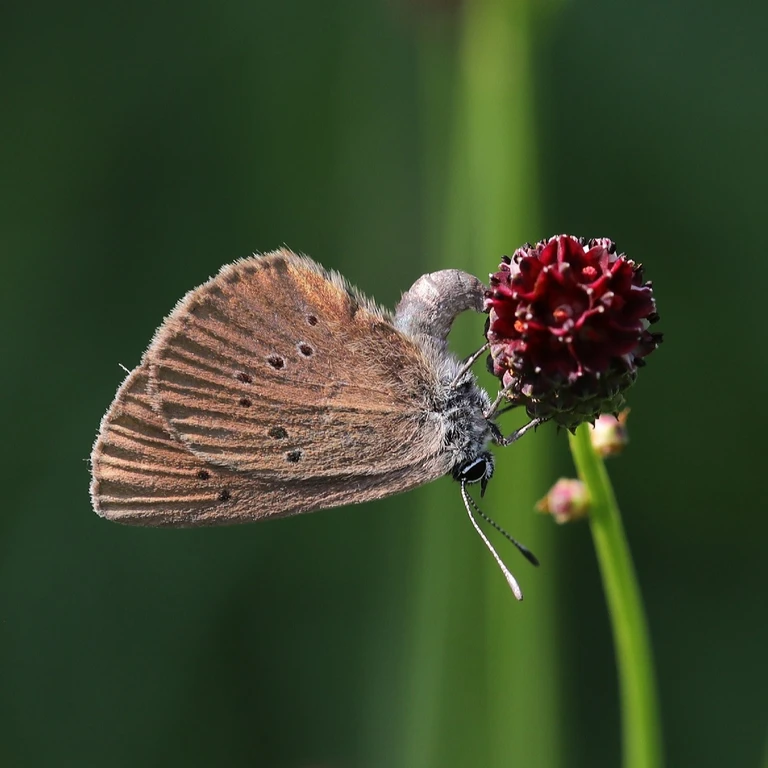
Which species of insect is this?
Phengaris nausithous (also Maculinea nausithous)
